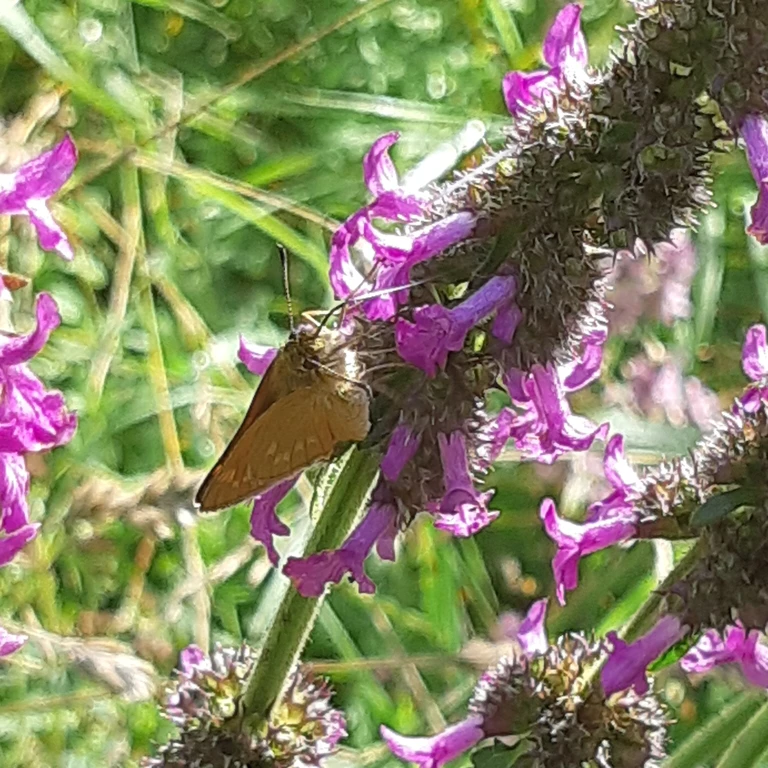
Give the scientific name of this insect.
Ochlodes sylvanus (also Ochlodes venata)
